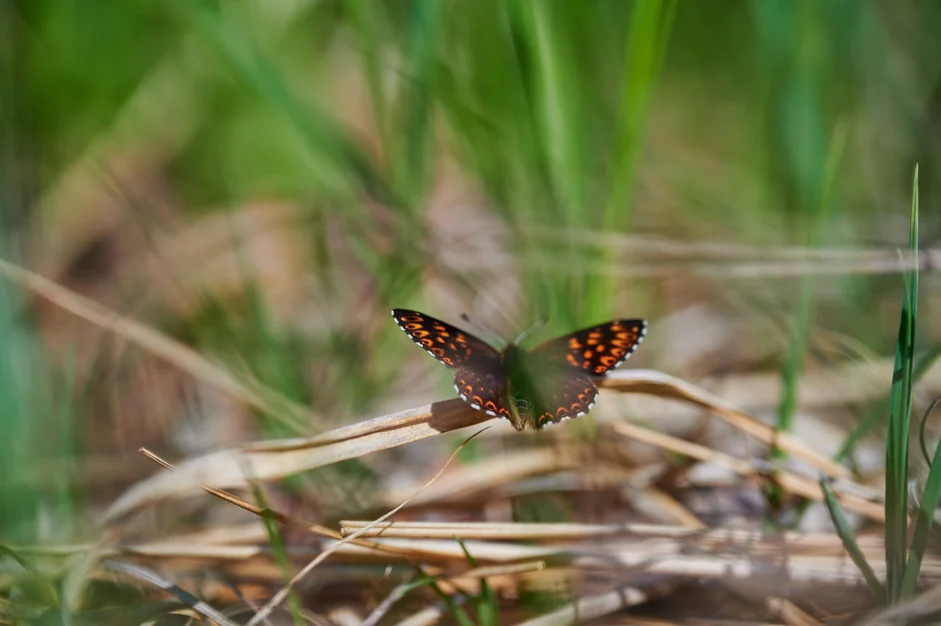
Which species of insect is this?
Hamearis lucina
